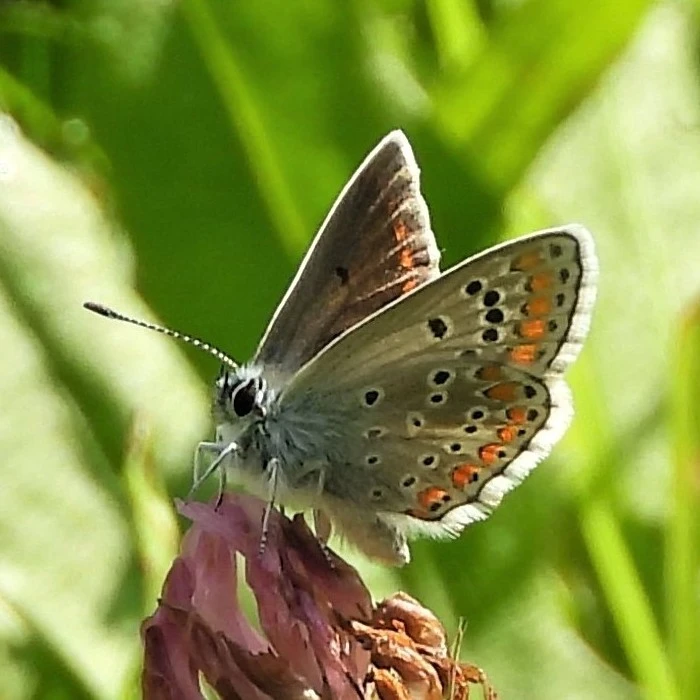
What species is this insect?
Aricia agestis/artaxerxes
